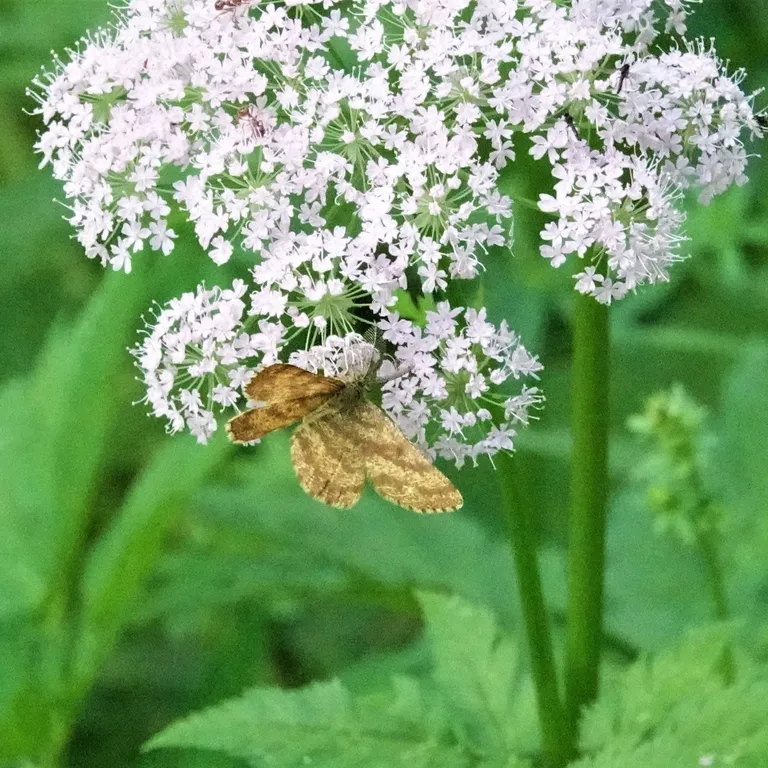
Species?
Ematurga atomaria
